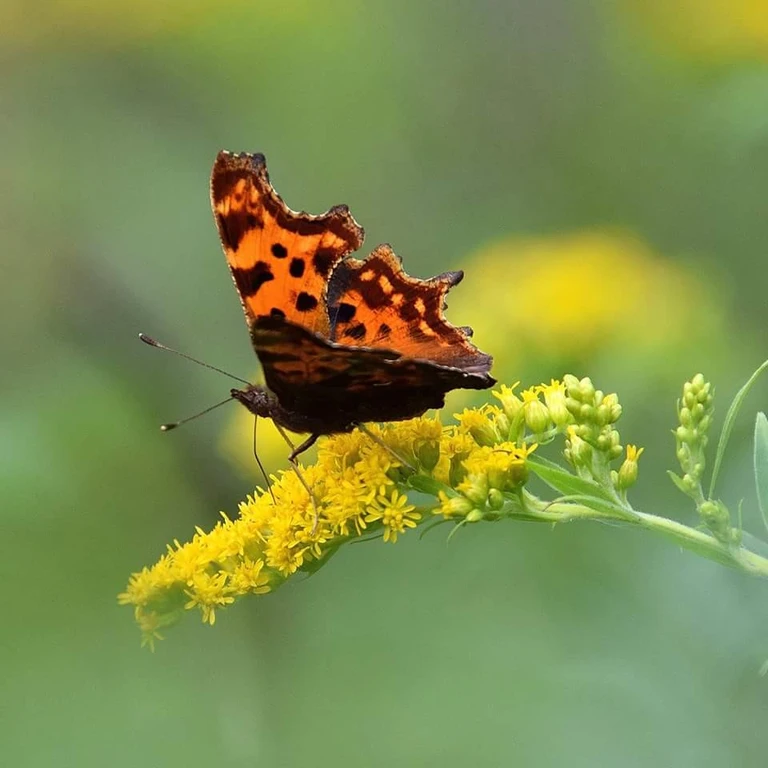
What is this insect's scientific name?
Polygonia c-album
